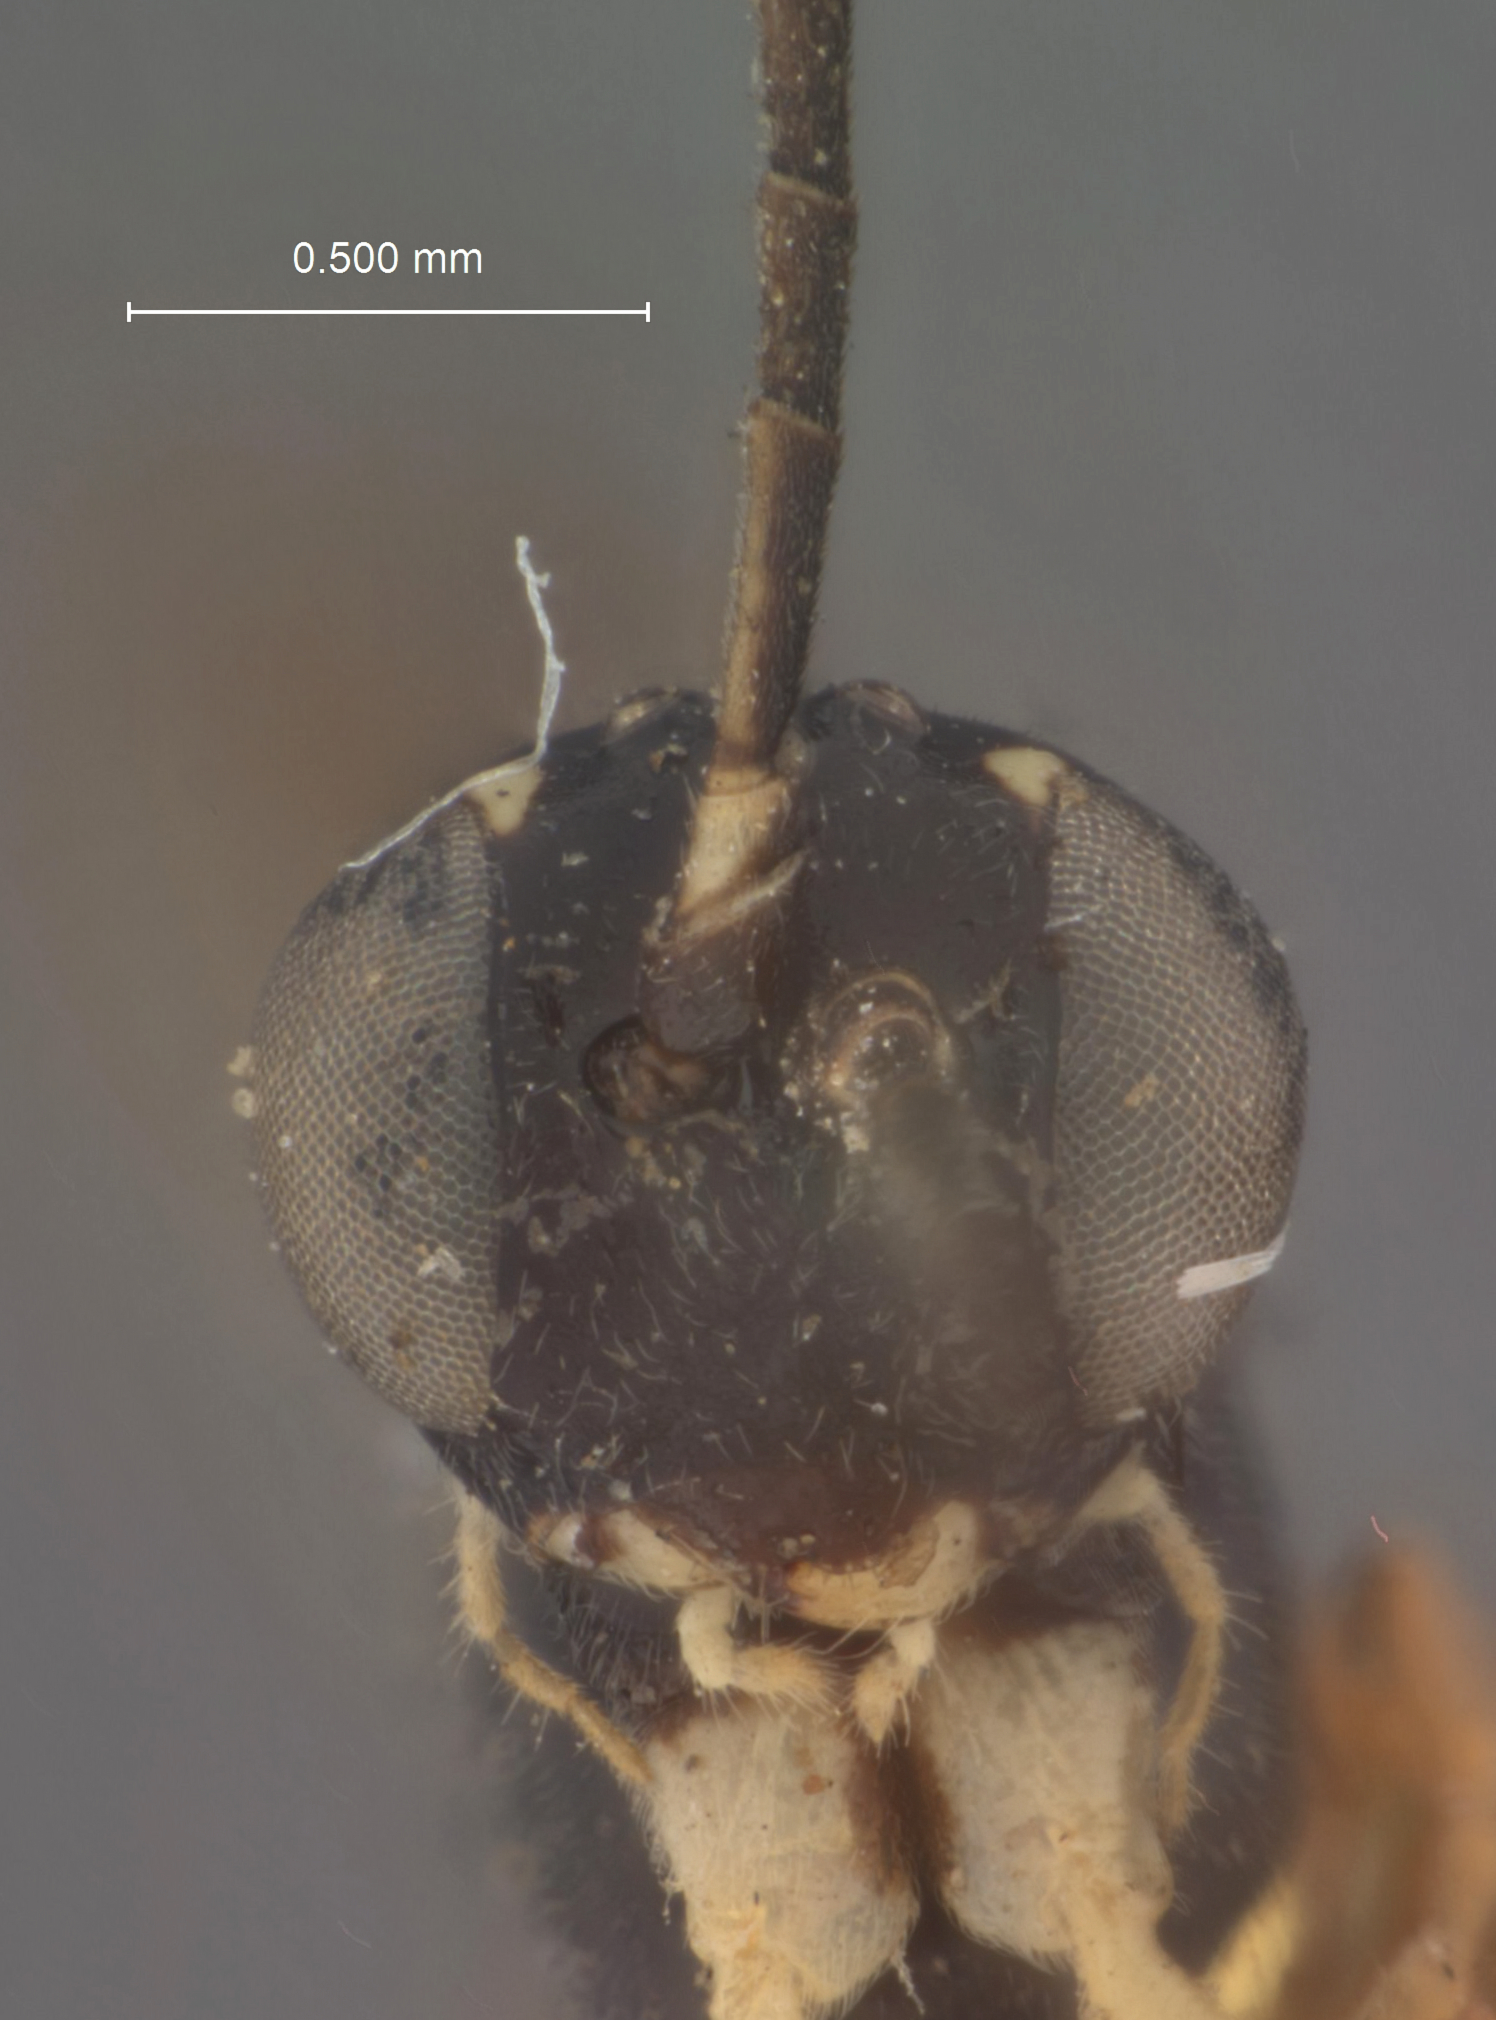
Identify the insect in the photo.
Phytodietus parvus
